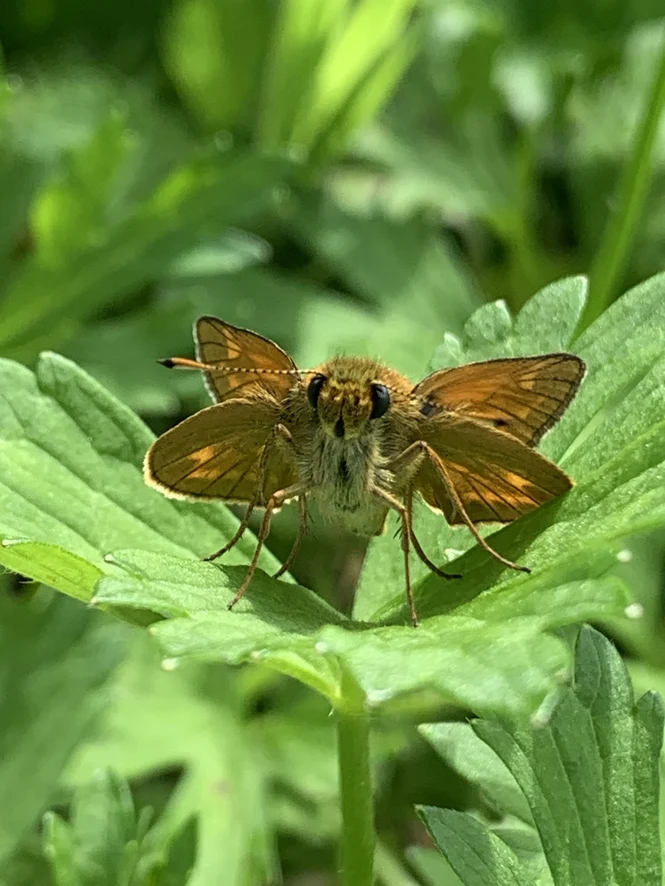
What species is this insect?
Ochlodes sylvanus (also Ochlodes venata)
